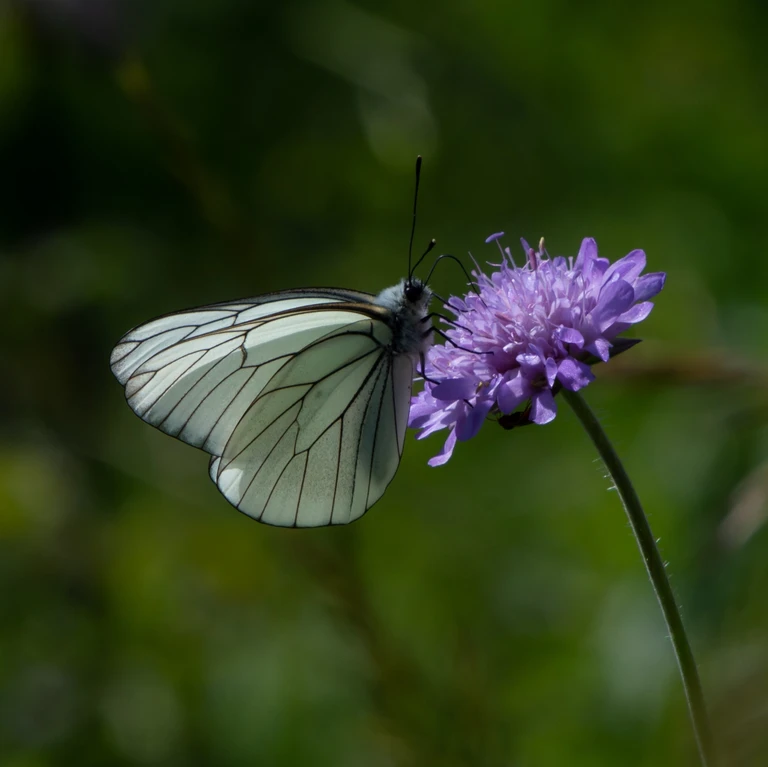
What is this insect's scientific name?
Aporia crataegi
